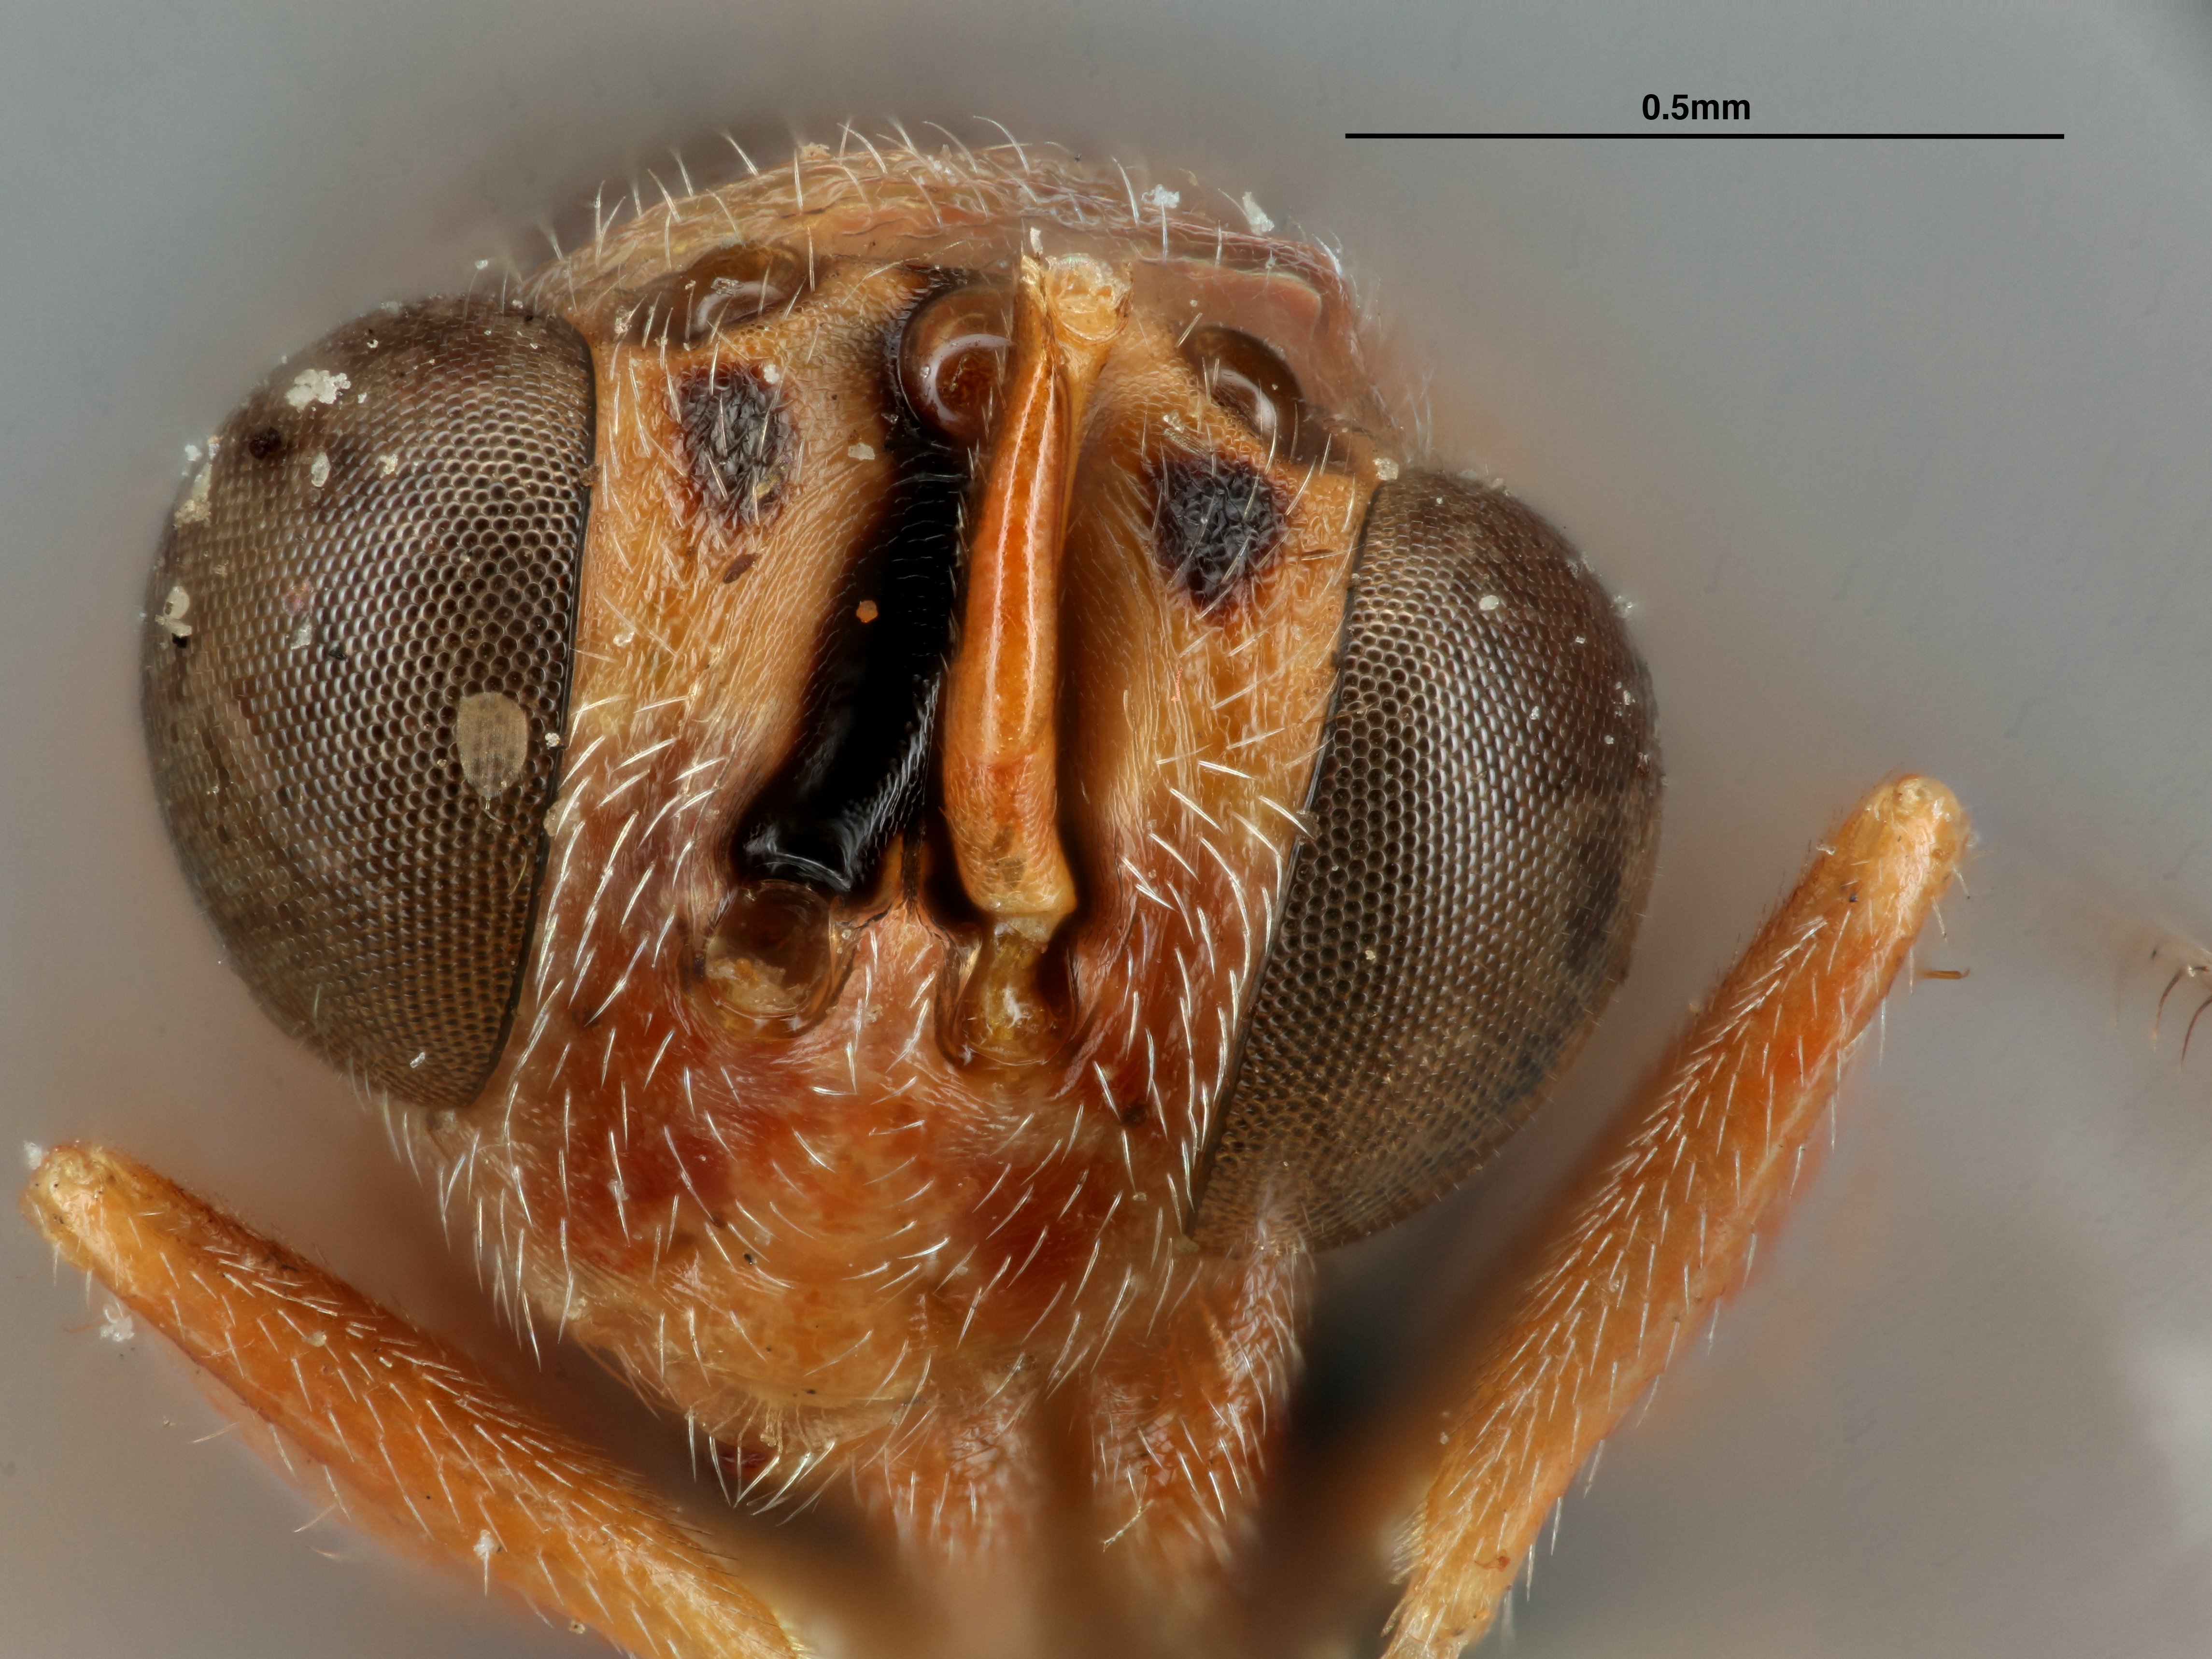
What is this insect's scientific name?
Mischosmicra kahlii
